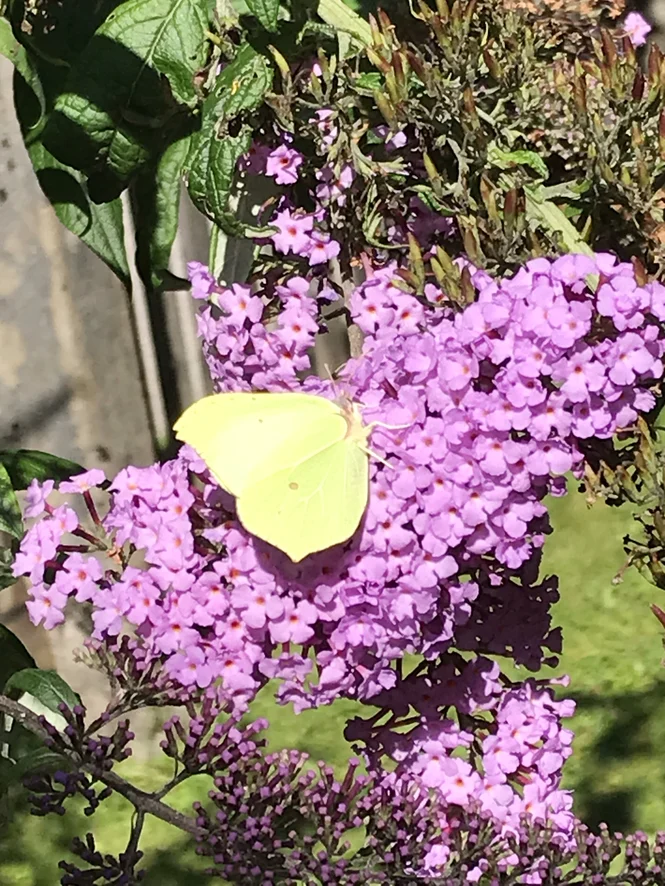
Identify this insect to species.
Gonepteryx rhamni
